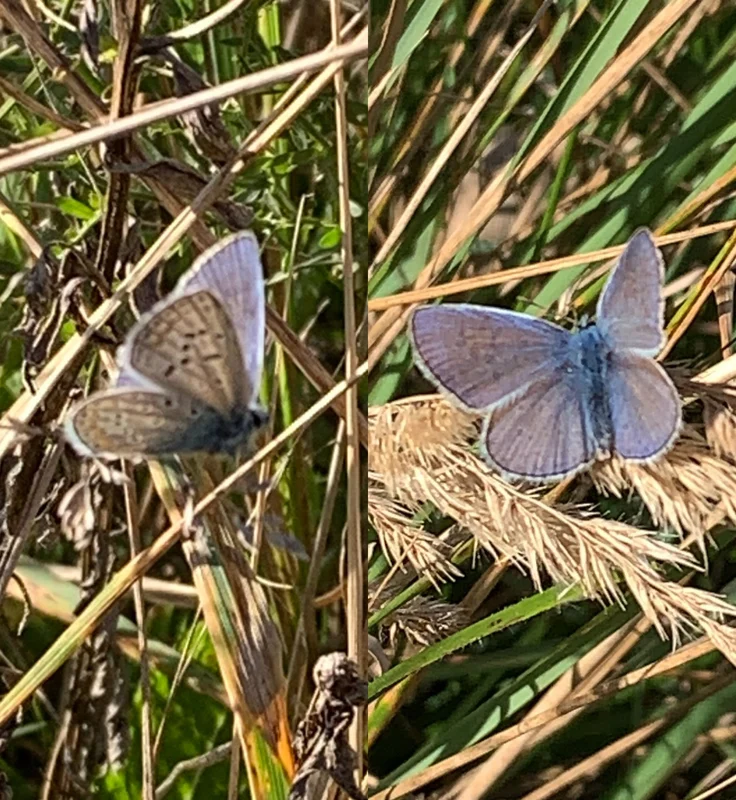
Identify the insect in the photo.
Polyommatus icarus
